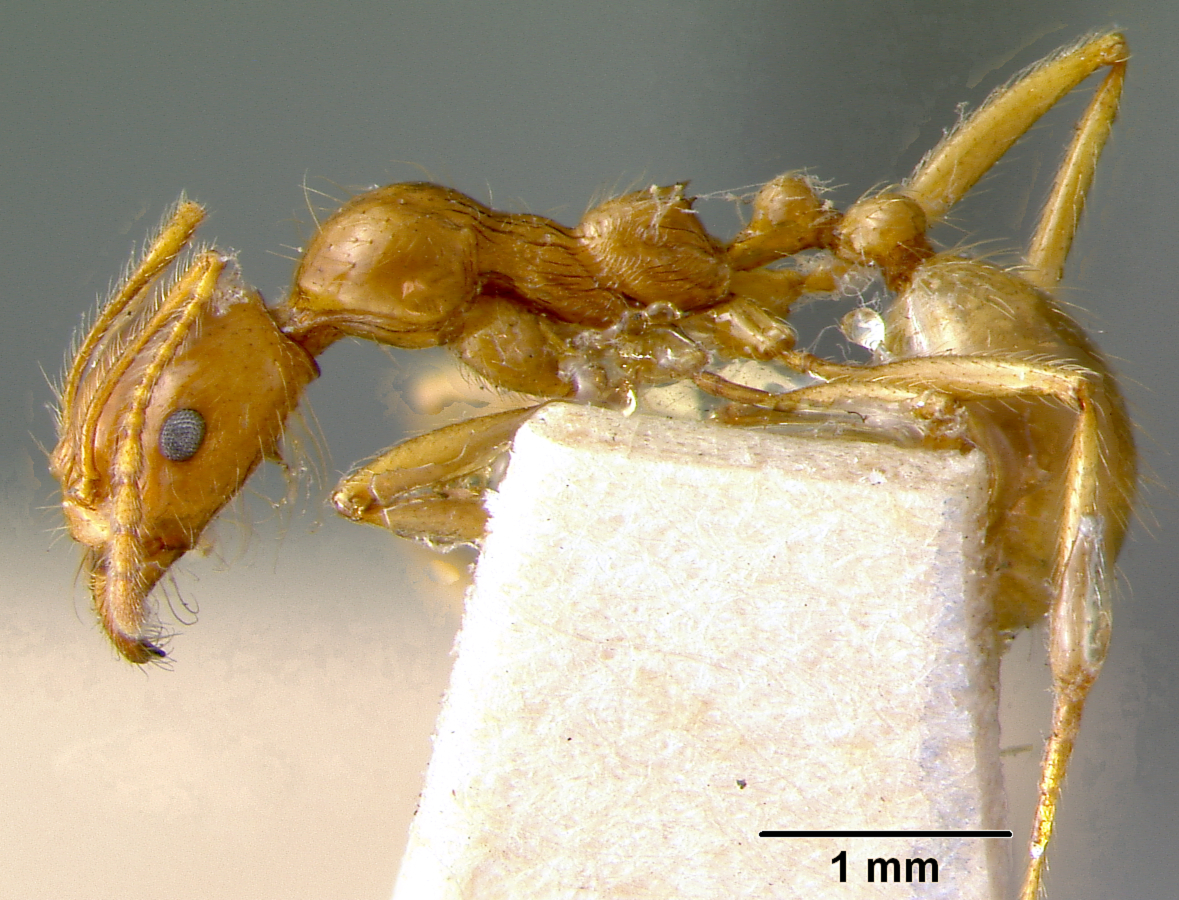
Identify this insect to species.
Aphaenogaster barbigula
